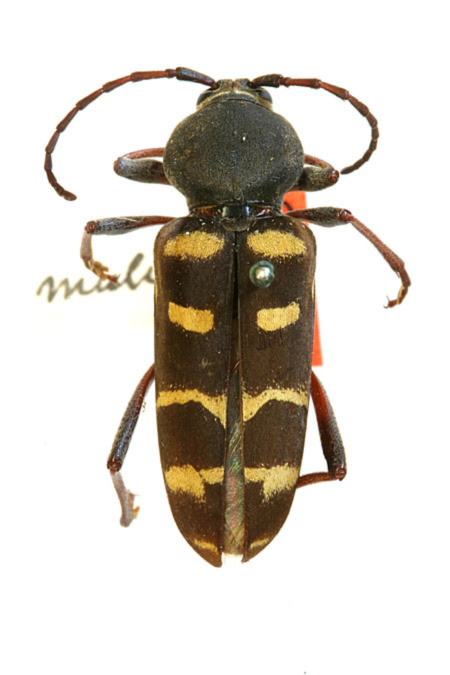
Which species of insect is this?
Calloides nobilis (also Calloides muliebris)
